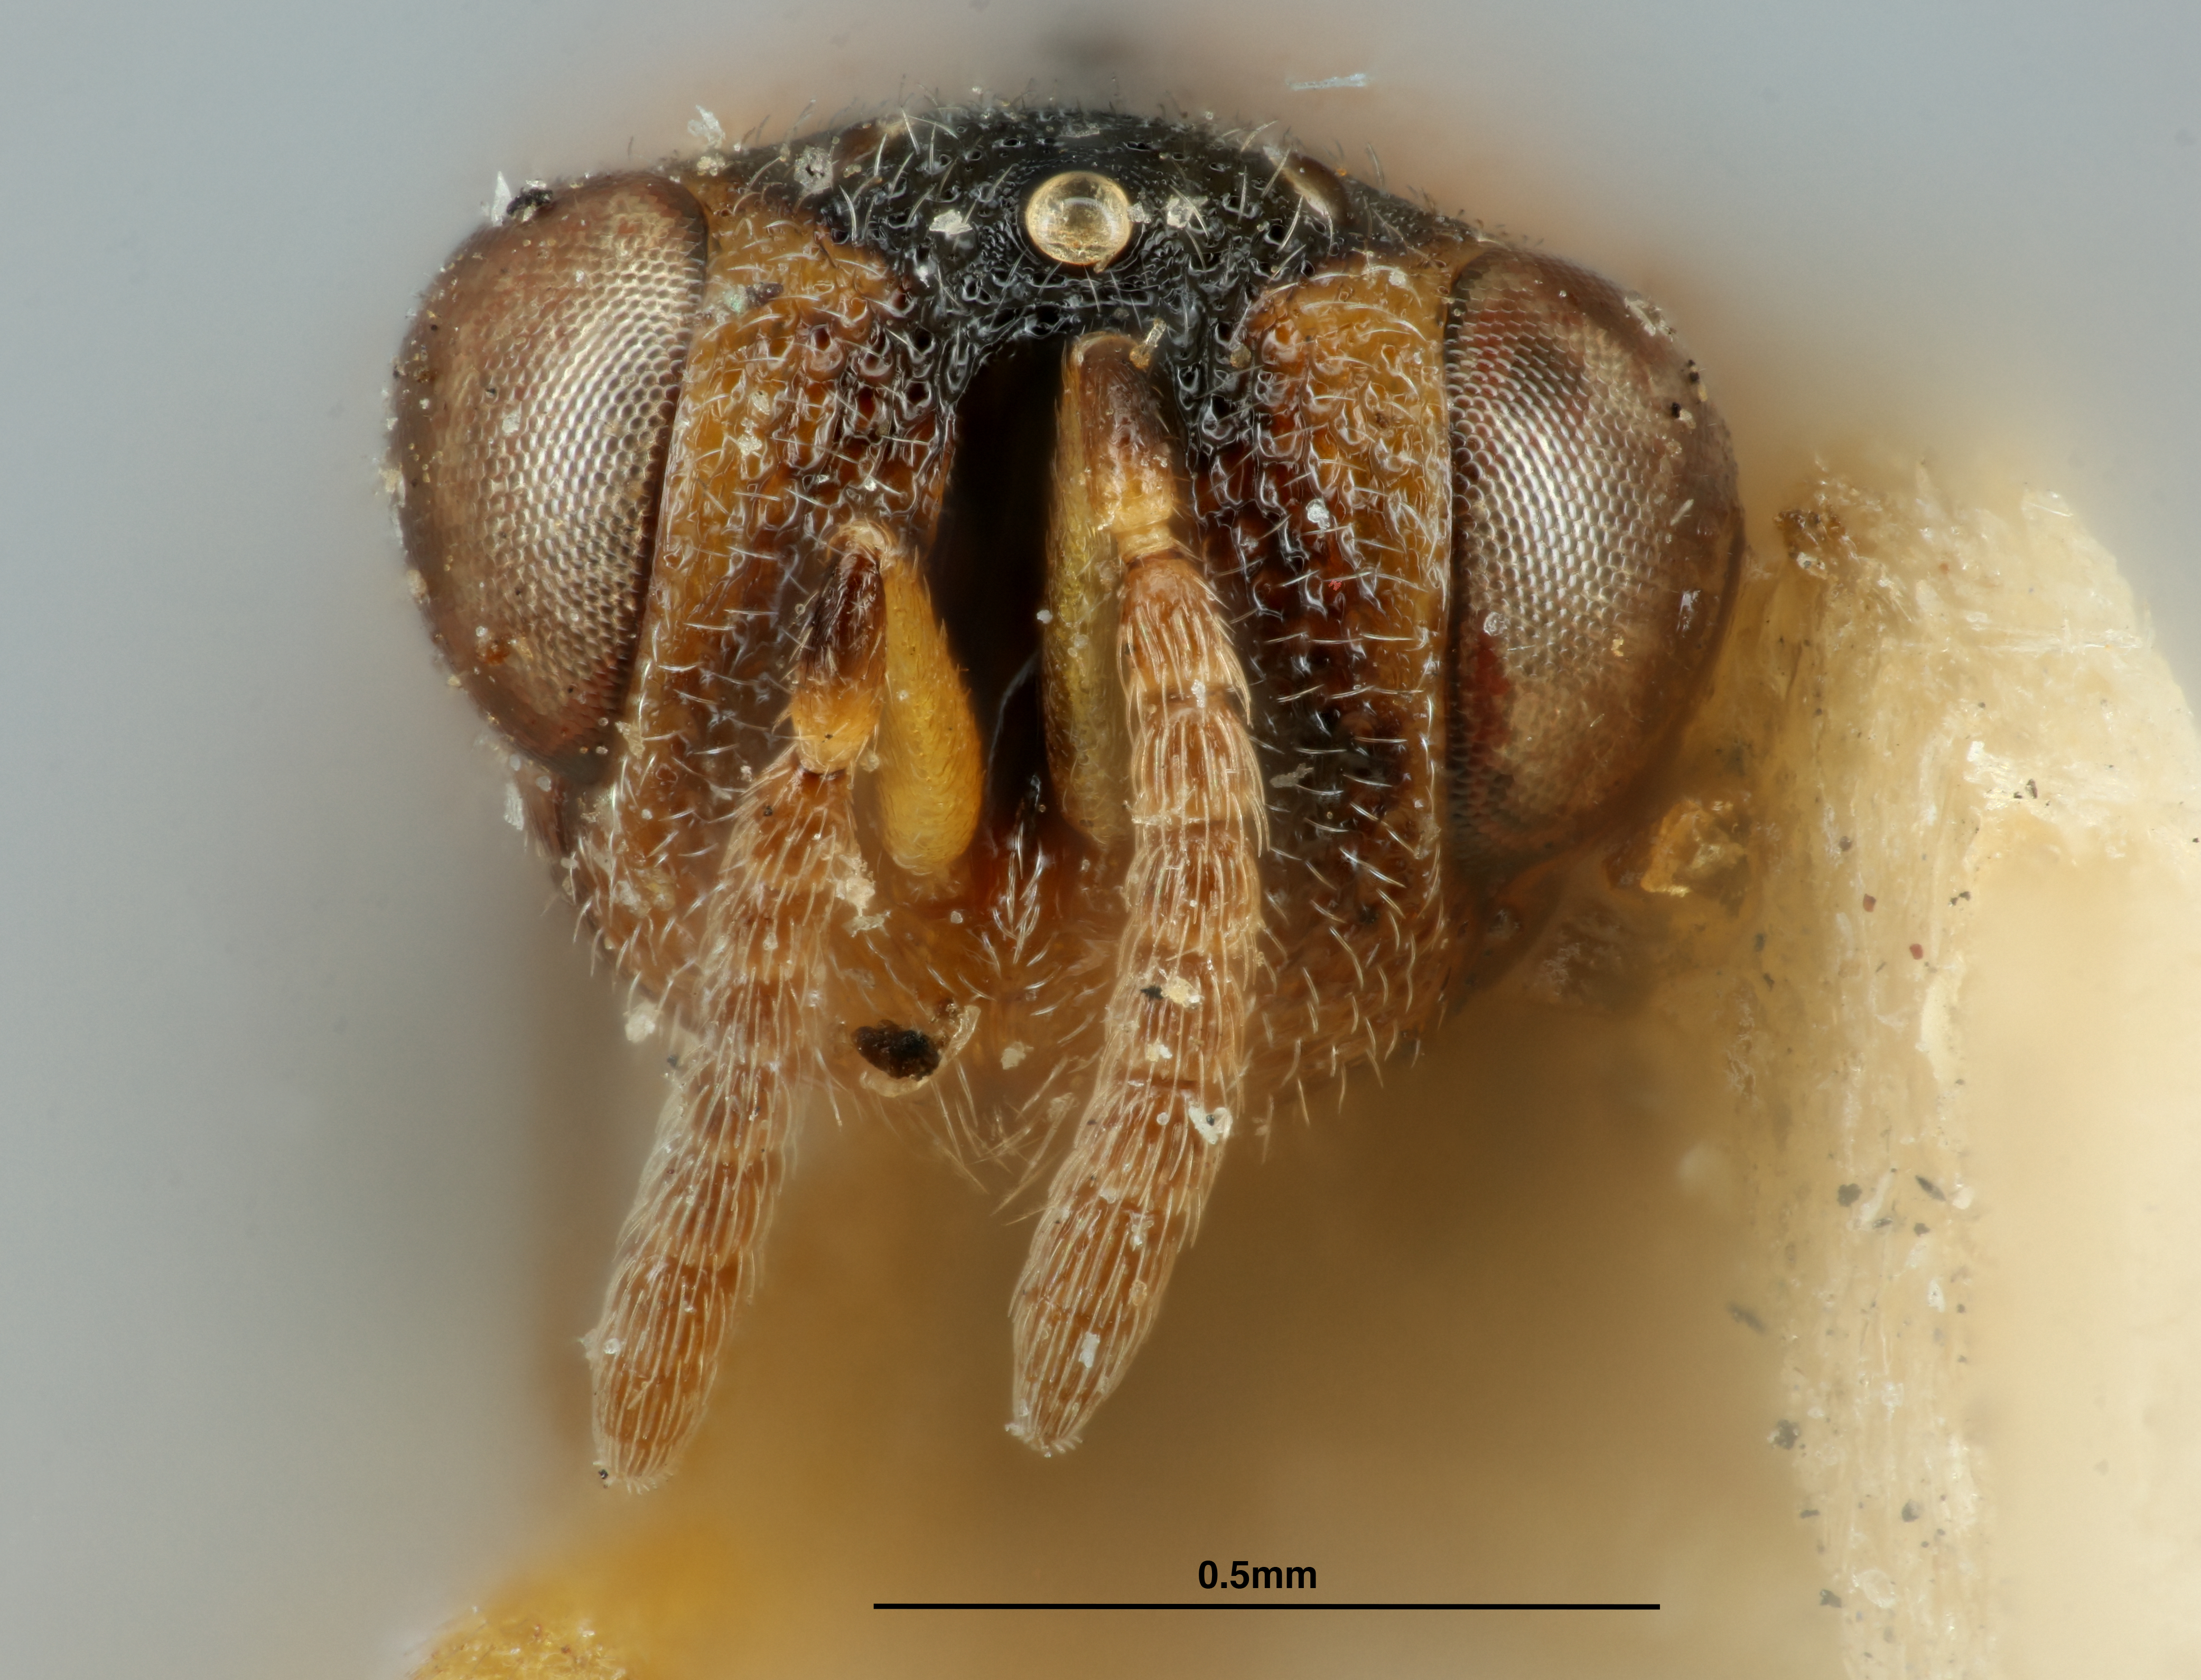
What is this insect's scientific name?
Decatoma foliatae
